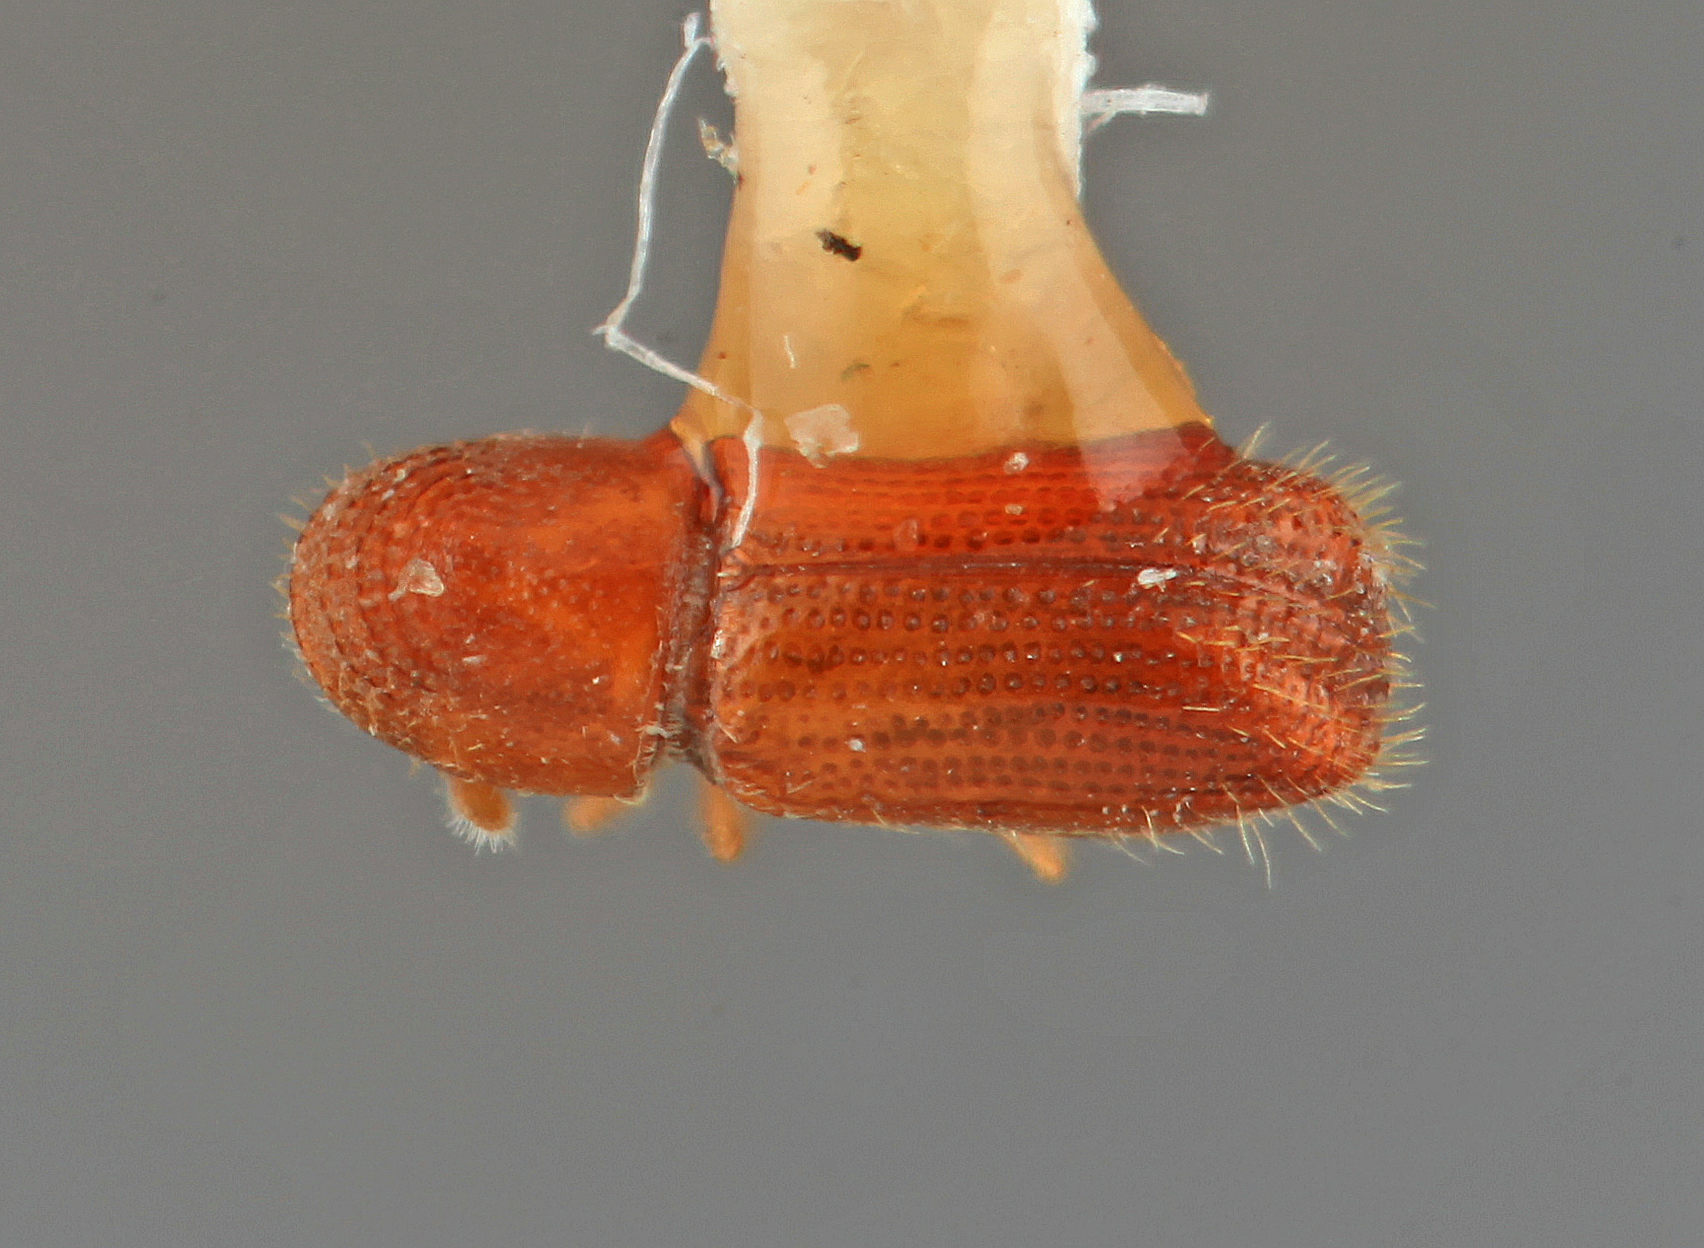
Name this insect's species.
Pityophthorus occlusus
